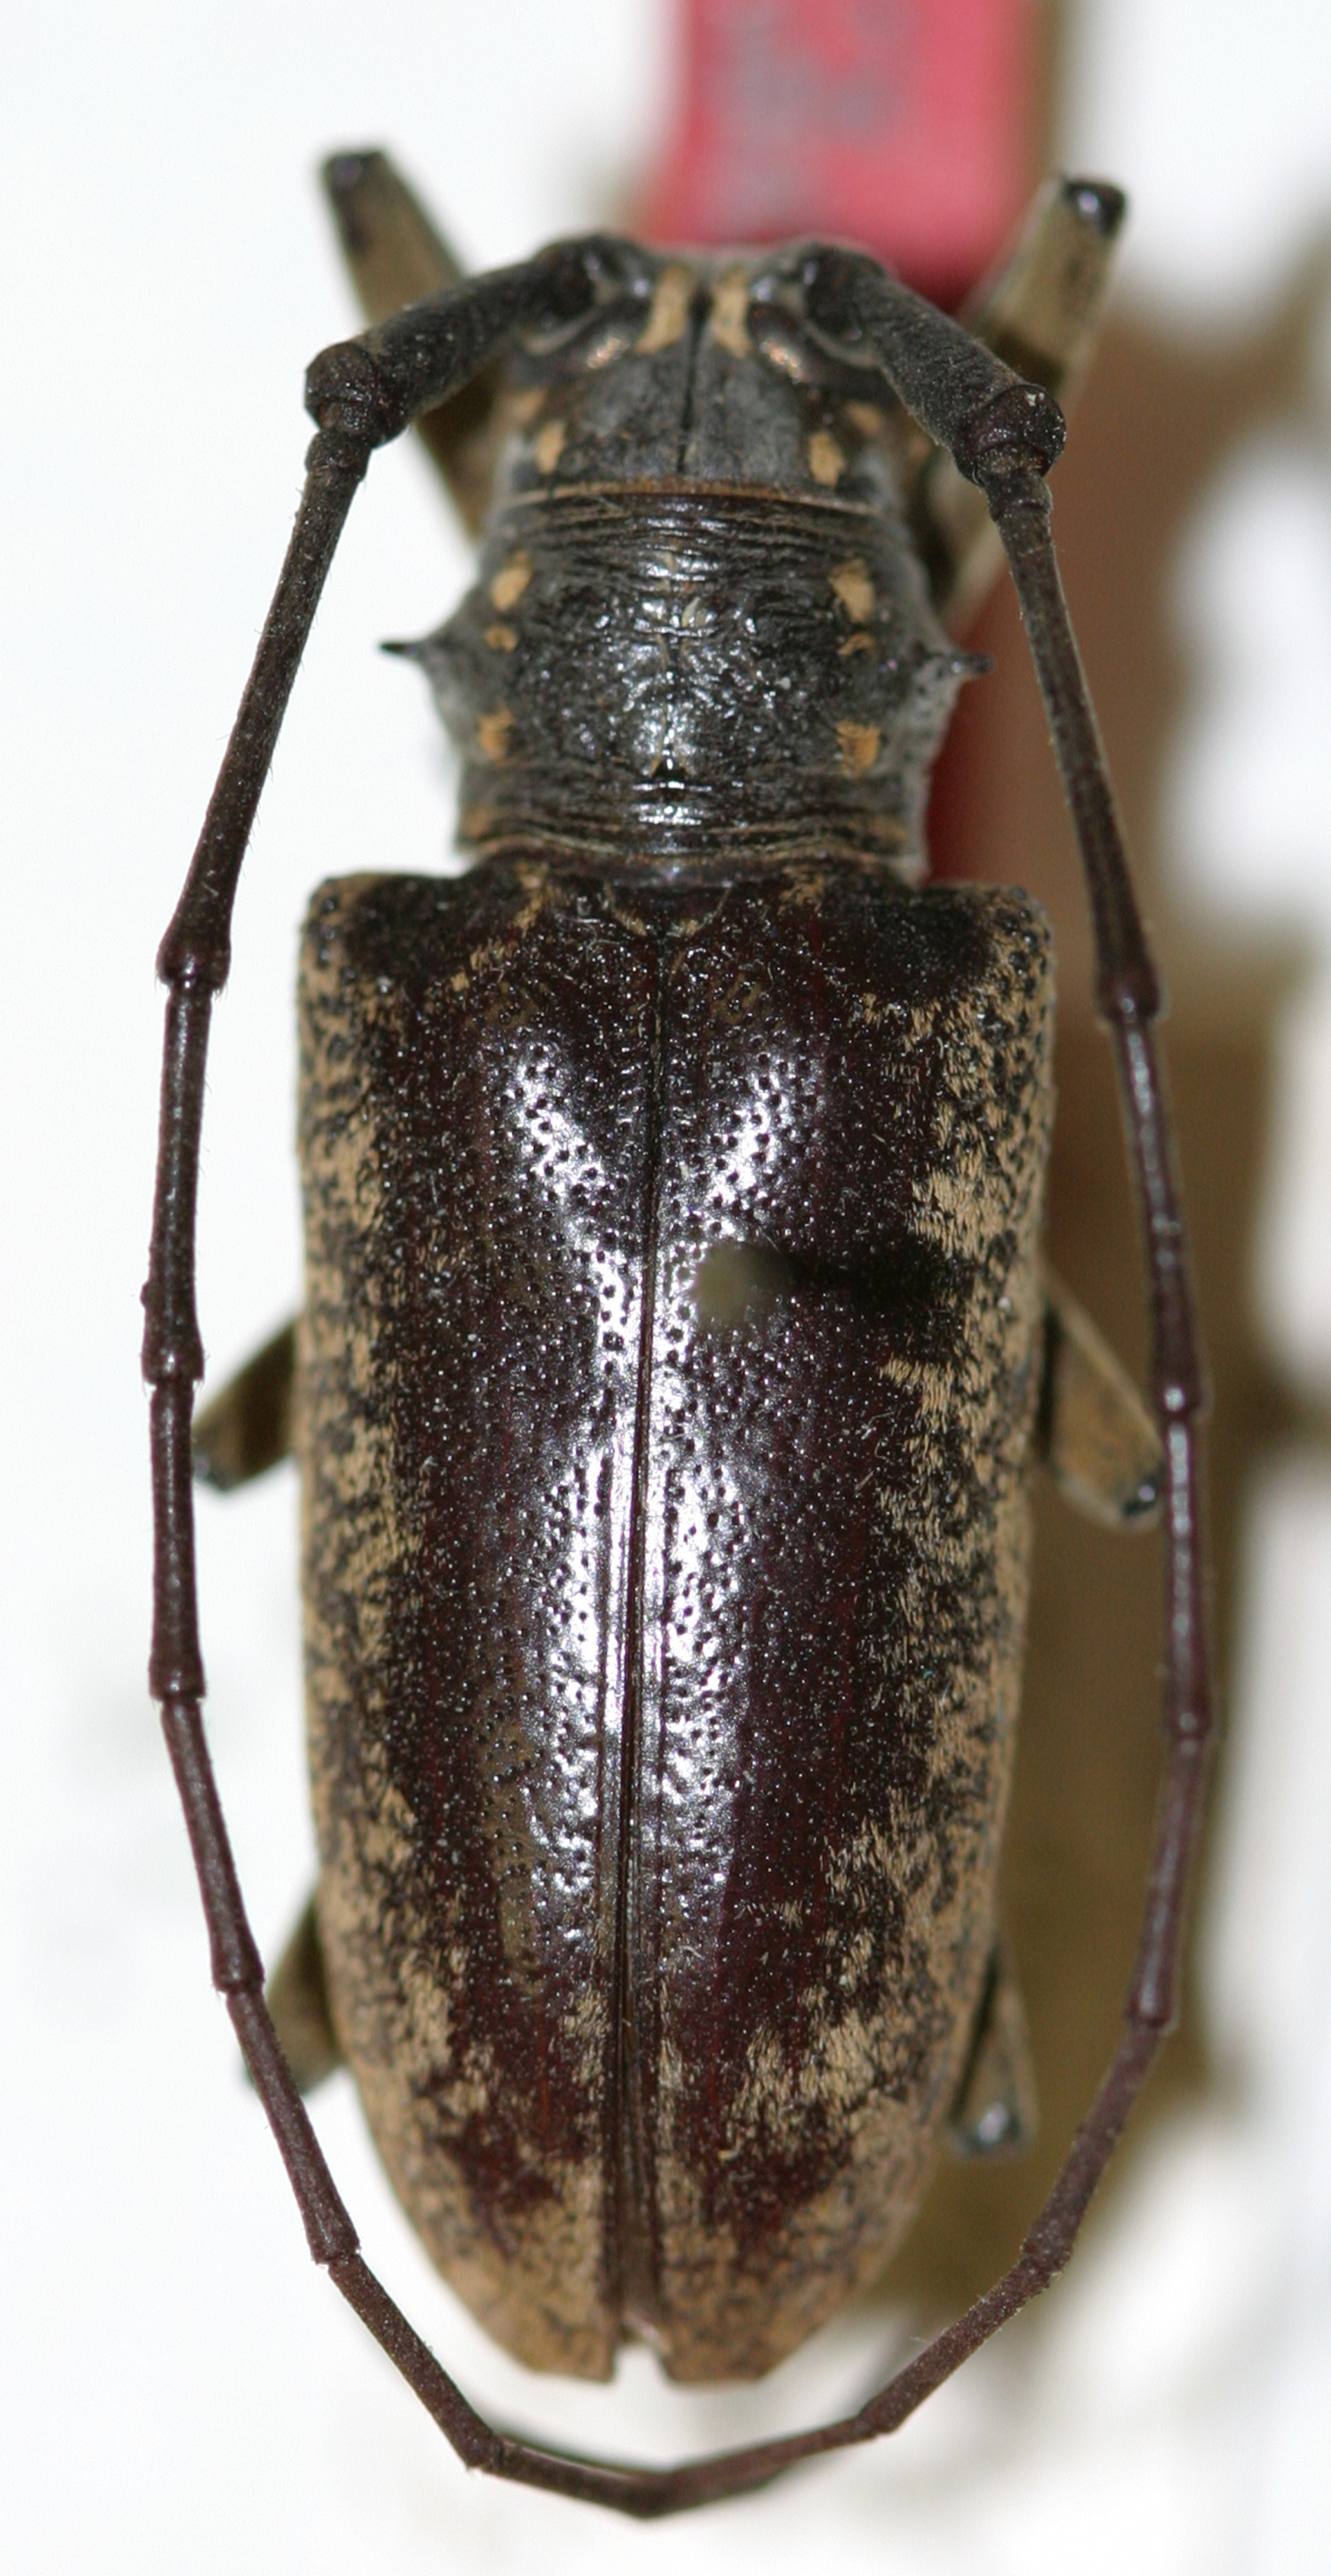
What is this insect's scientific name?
Epepeotes luscus
